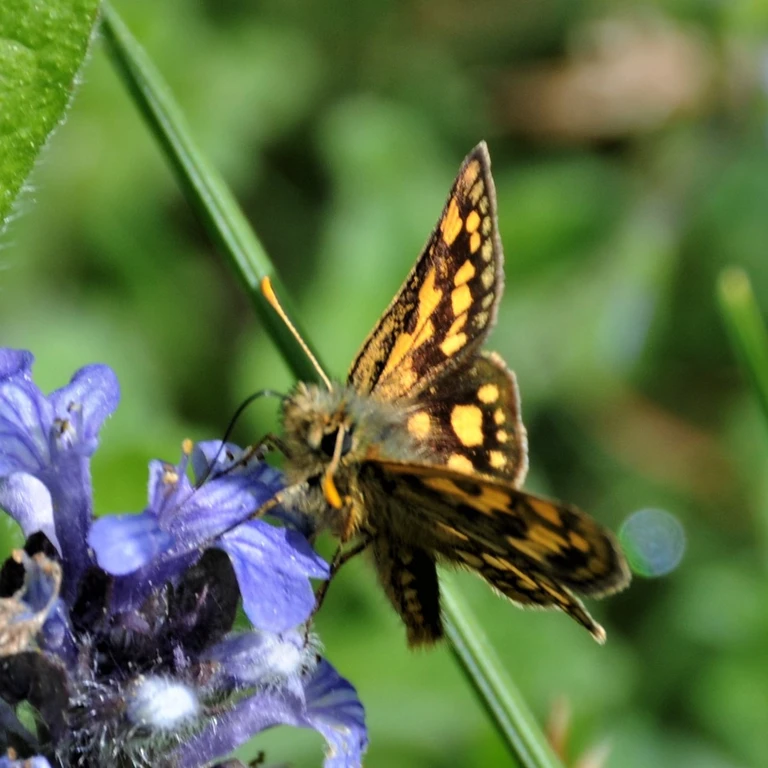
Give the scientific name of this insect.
Carterocephalus palaemon
